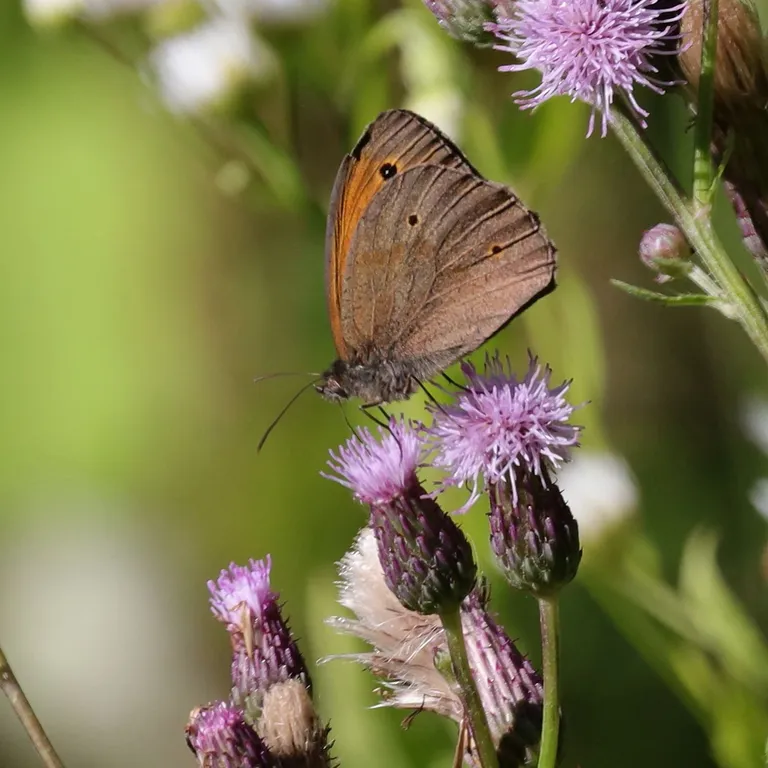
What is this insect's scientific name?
Maniola jurtina
